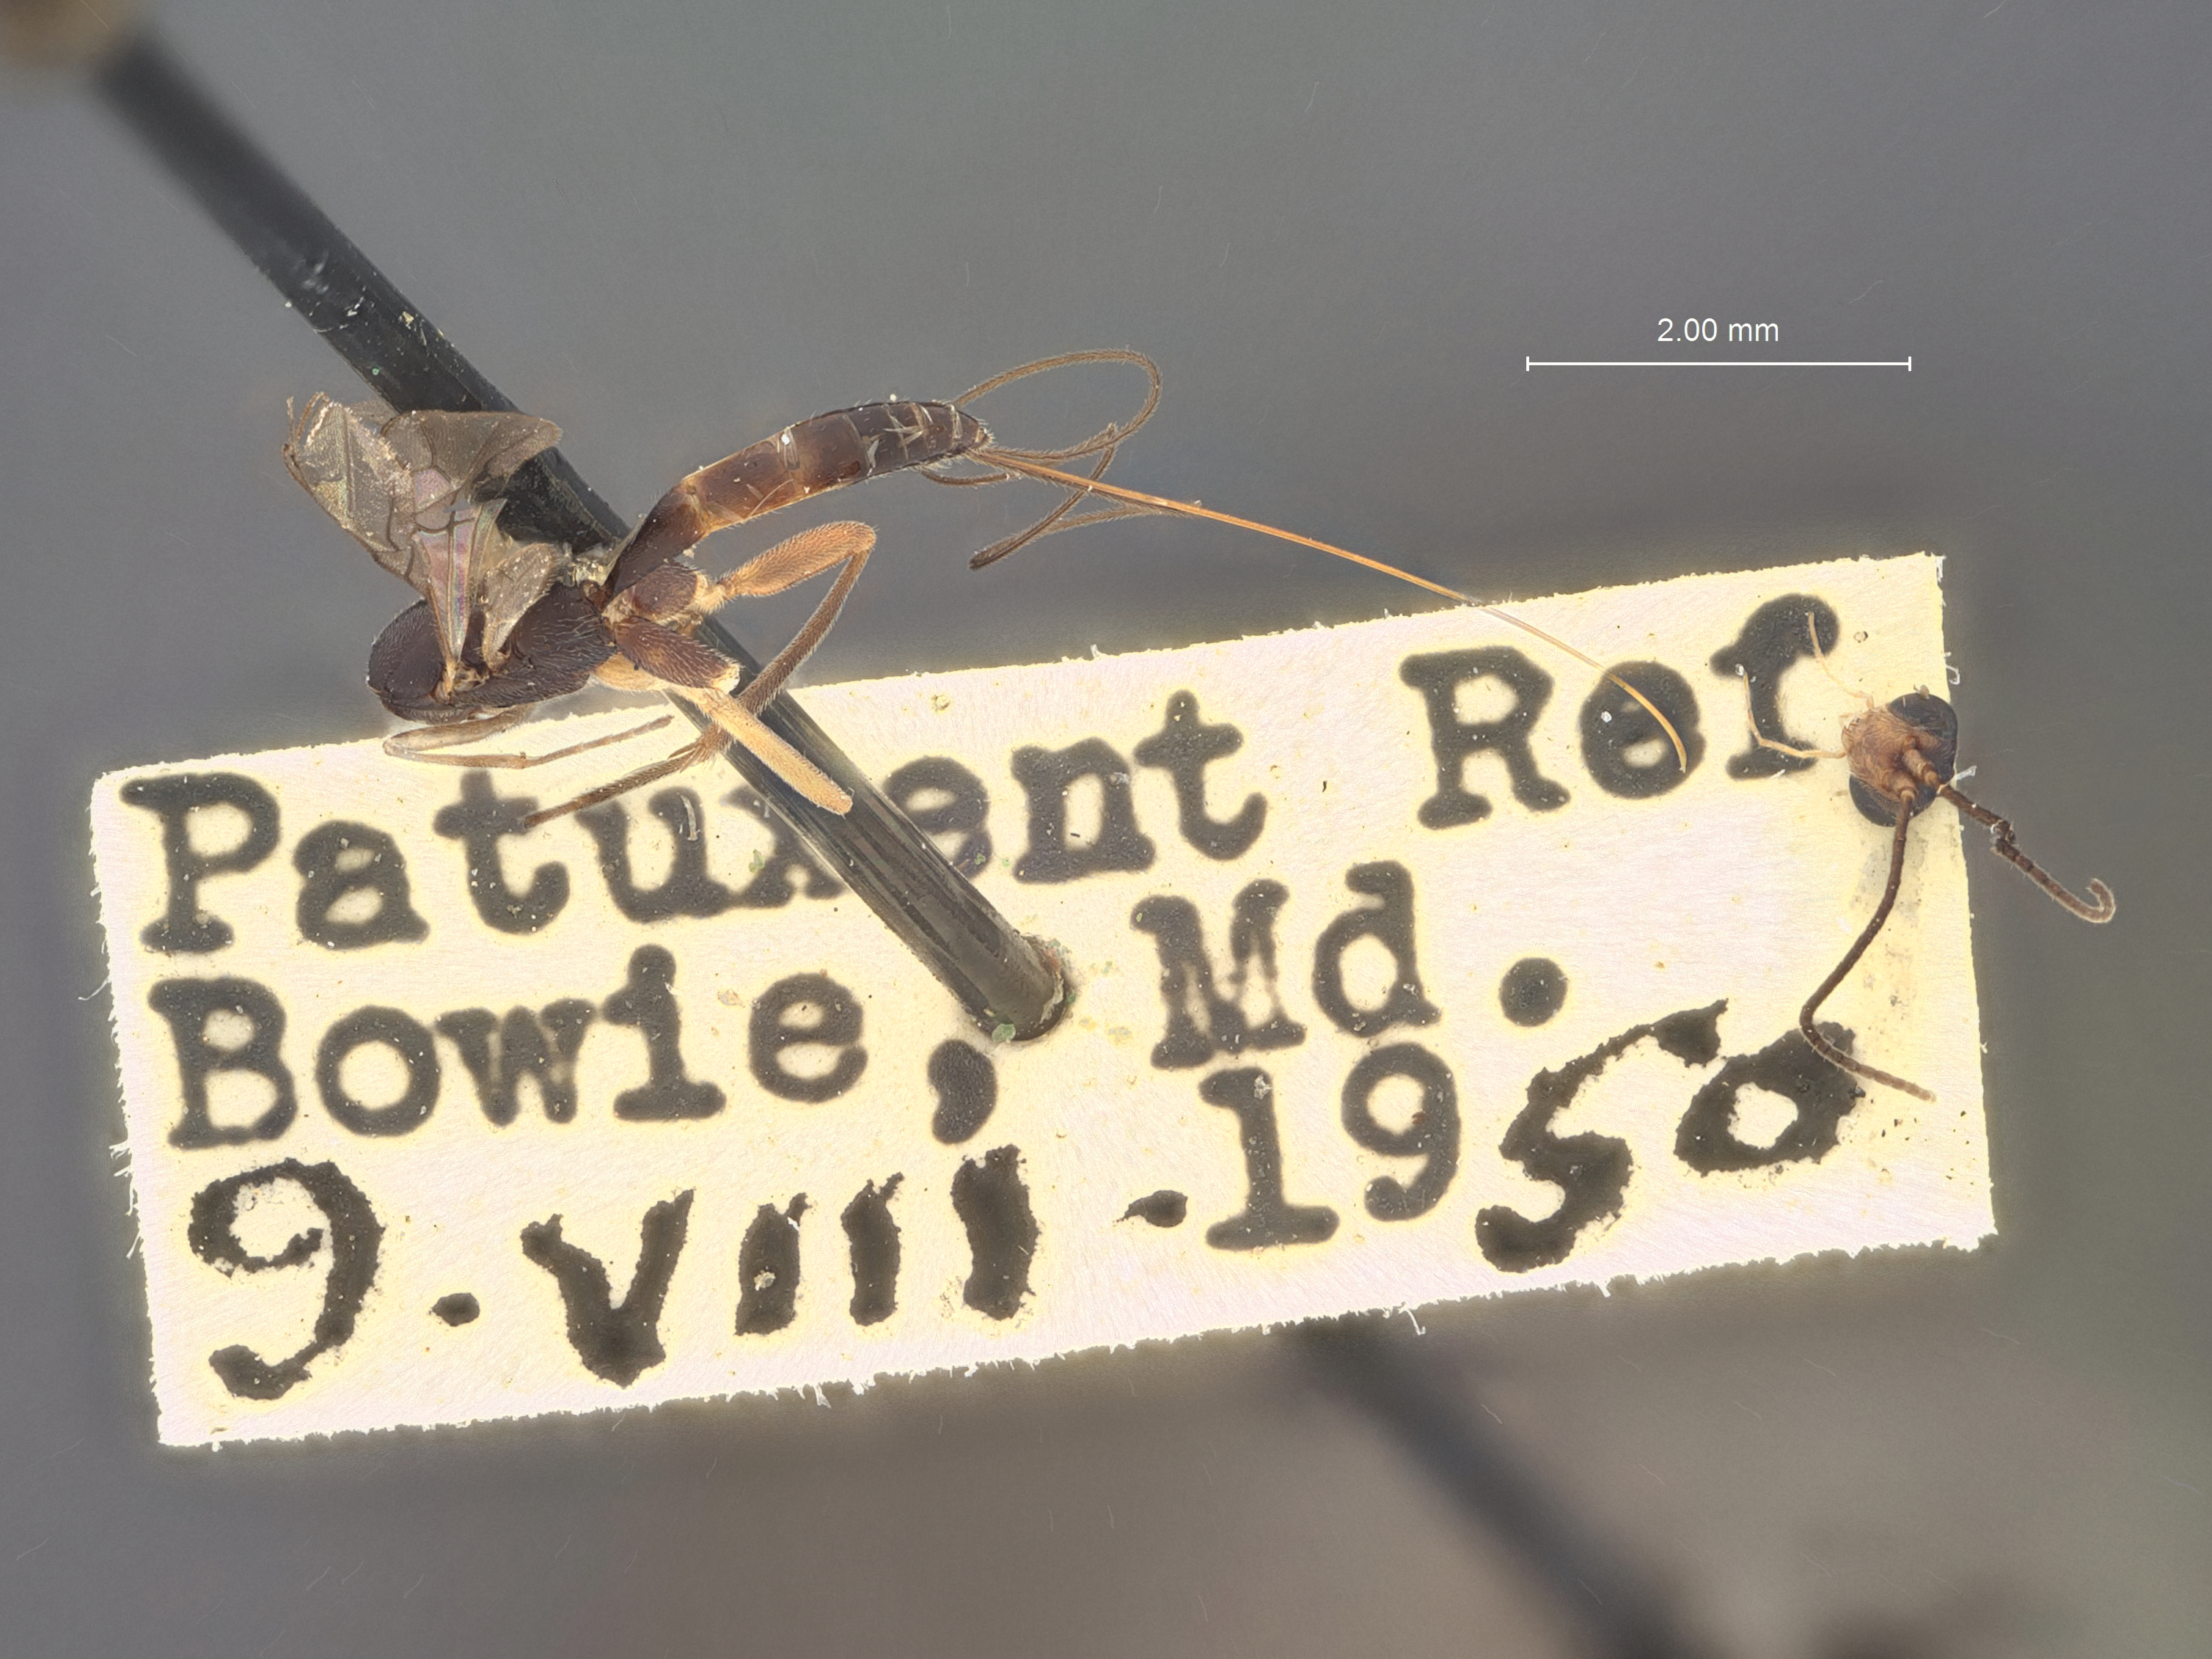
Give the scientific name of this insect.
Orgilus tenuis
